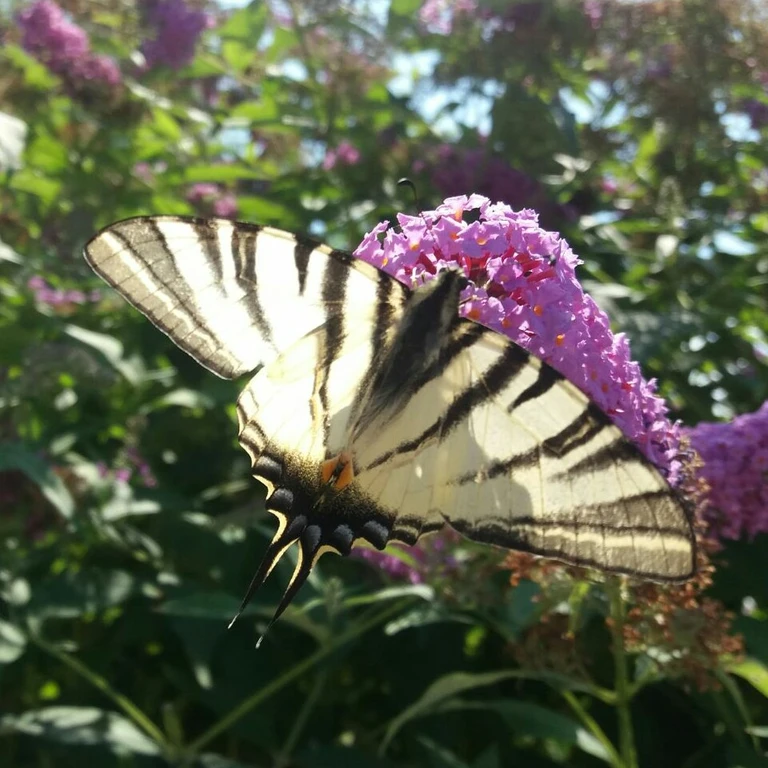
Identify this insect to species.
Iphiclides podalirius
